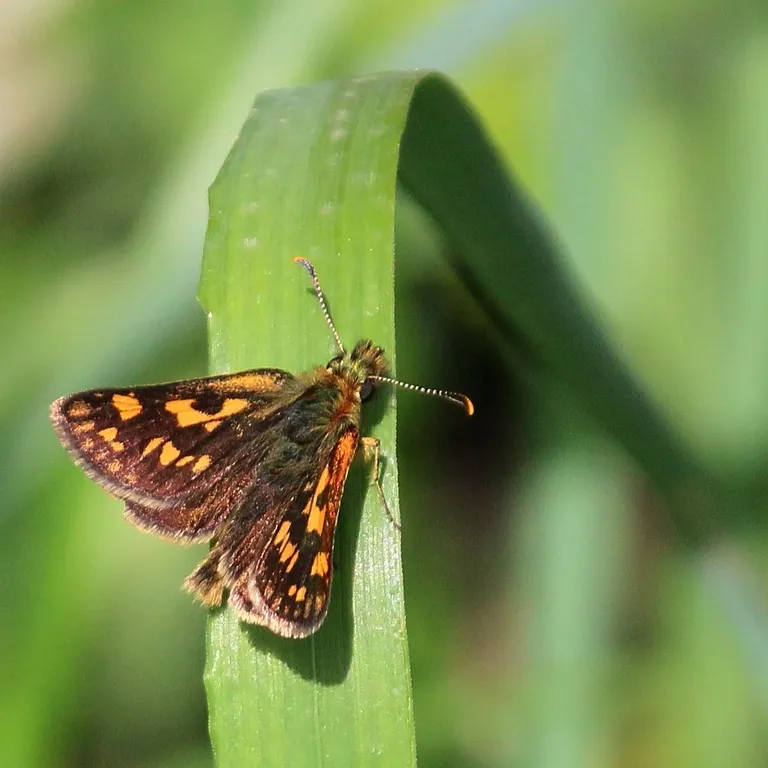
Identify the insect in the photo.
Carterocephalus palaemon
